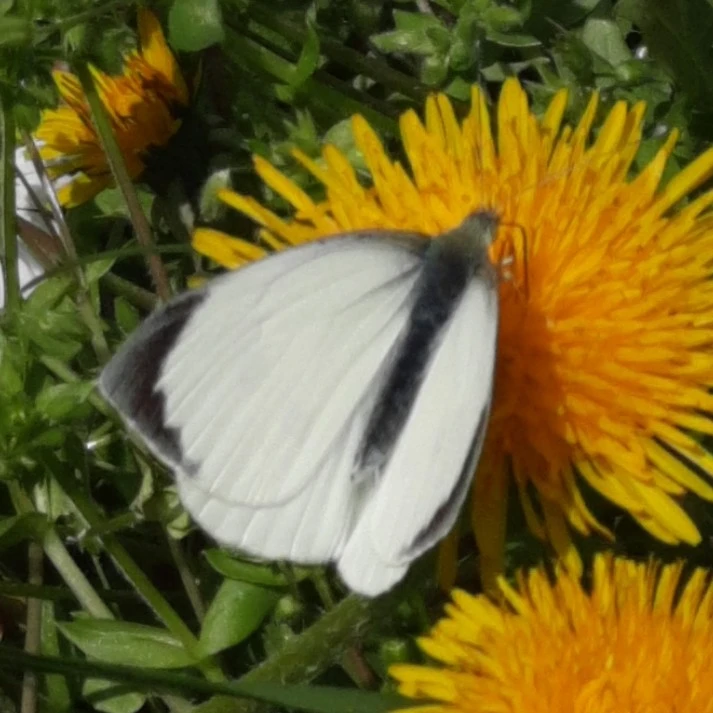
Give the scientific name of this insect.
Pieris brassicae
